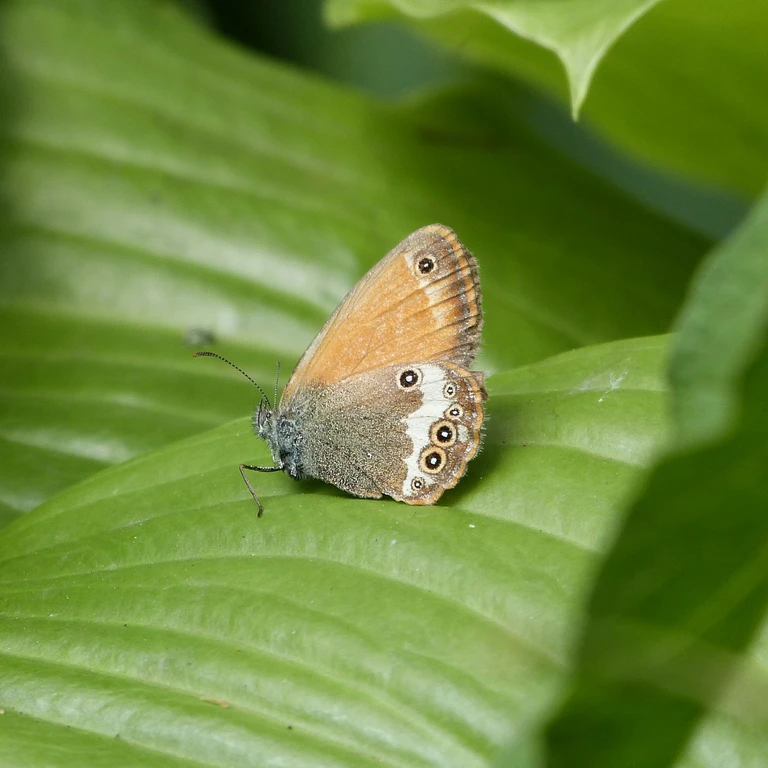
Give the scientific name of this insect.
Coenonympha arcania
